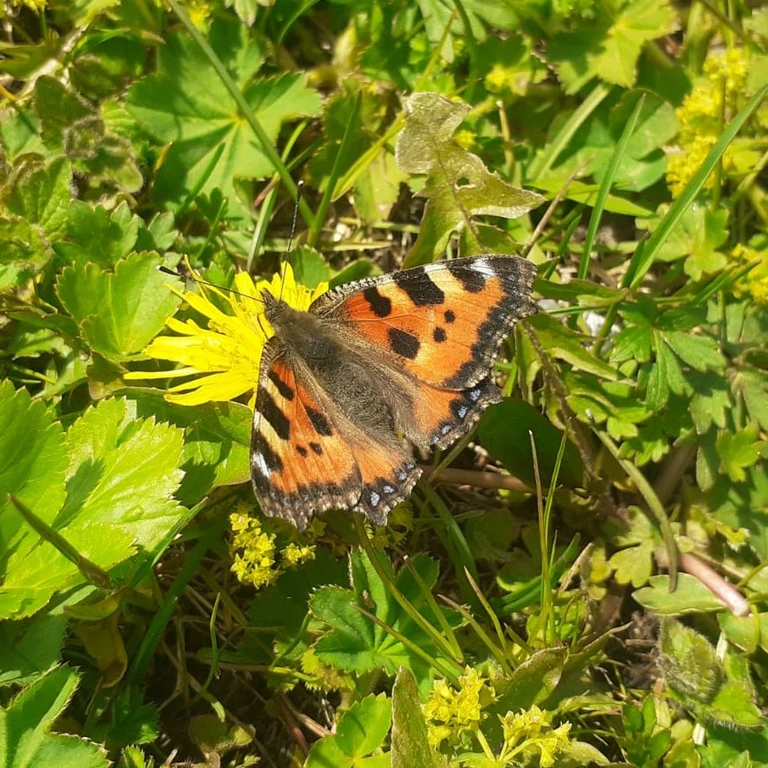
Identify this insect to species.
Aglais urticae
